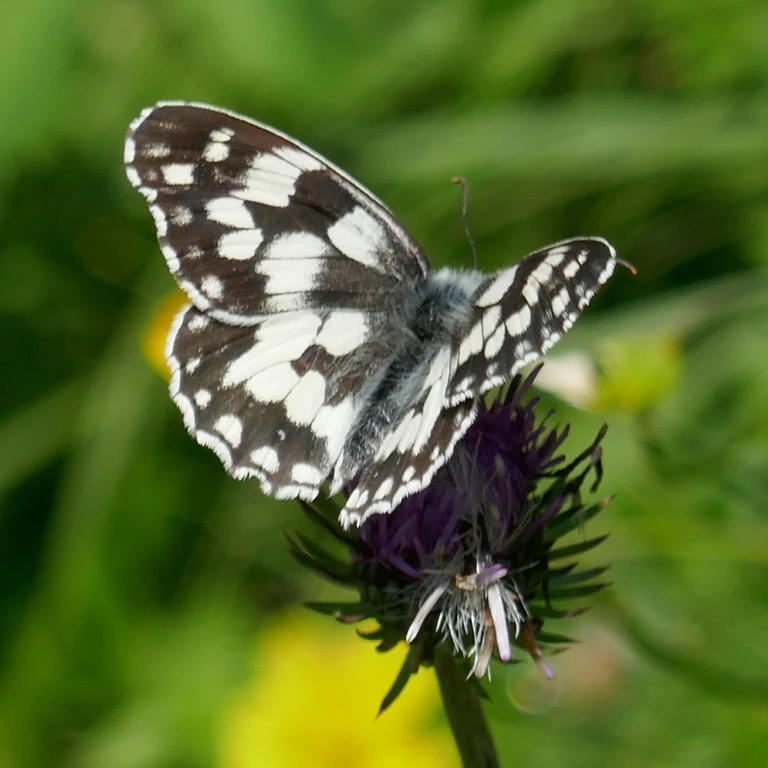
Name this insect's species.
Melanargia galathea
